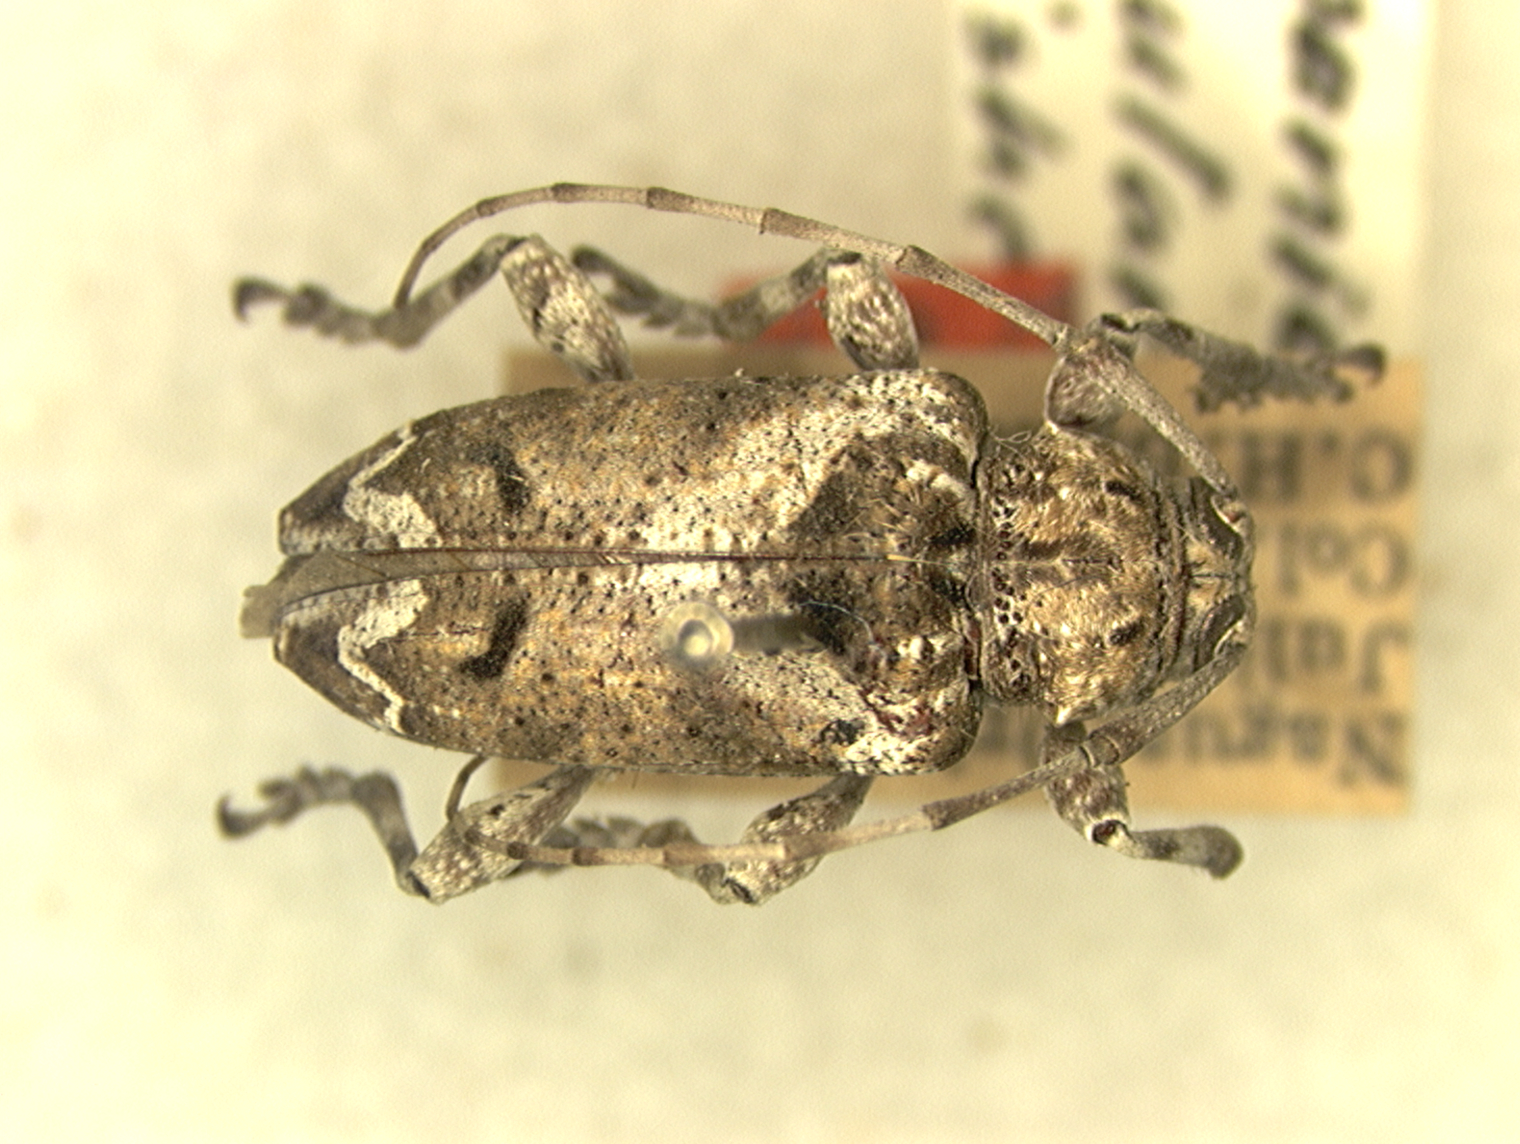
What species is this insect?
Trypanidius insularis
